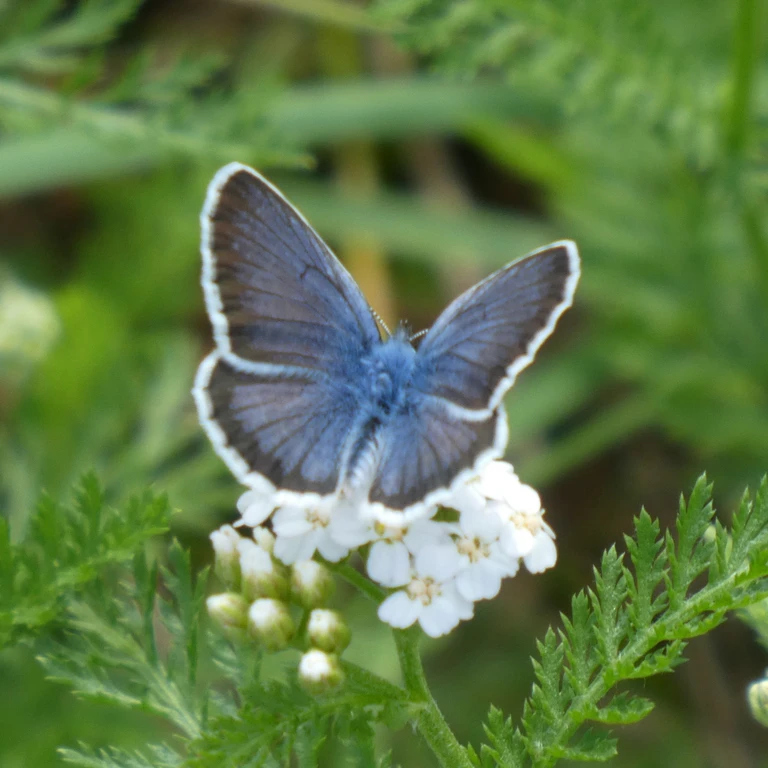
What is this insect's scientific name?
Plebejus argus
